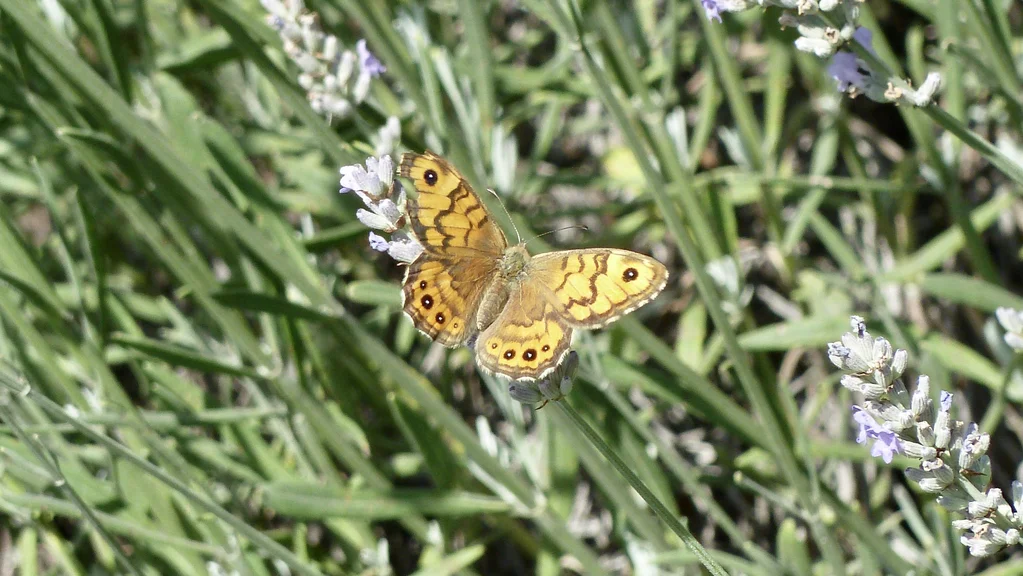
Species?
Lasiommata megera (also Pararge megera)
